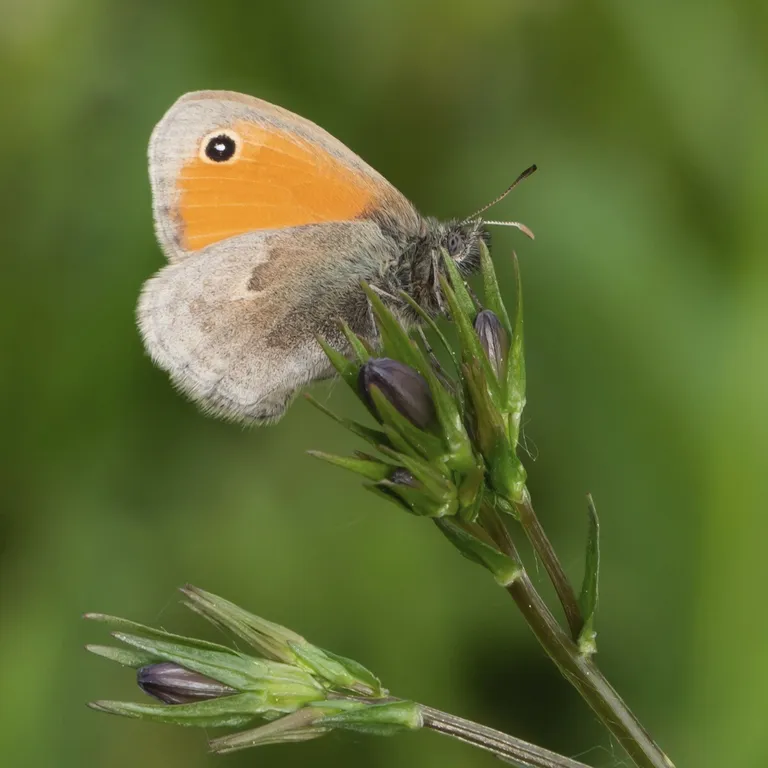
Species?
Coenonympha pamphilus
